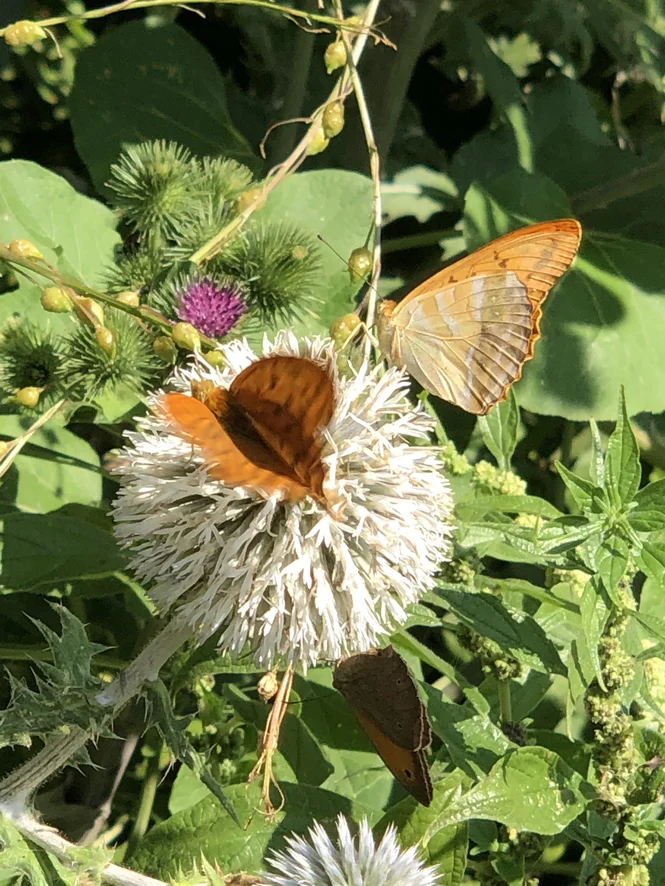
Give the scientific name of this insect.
Argynnis paphia
